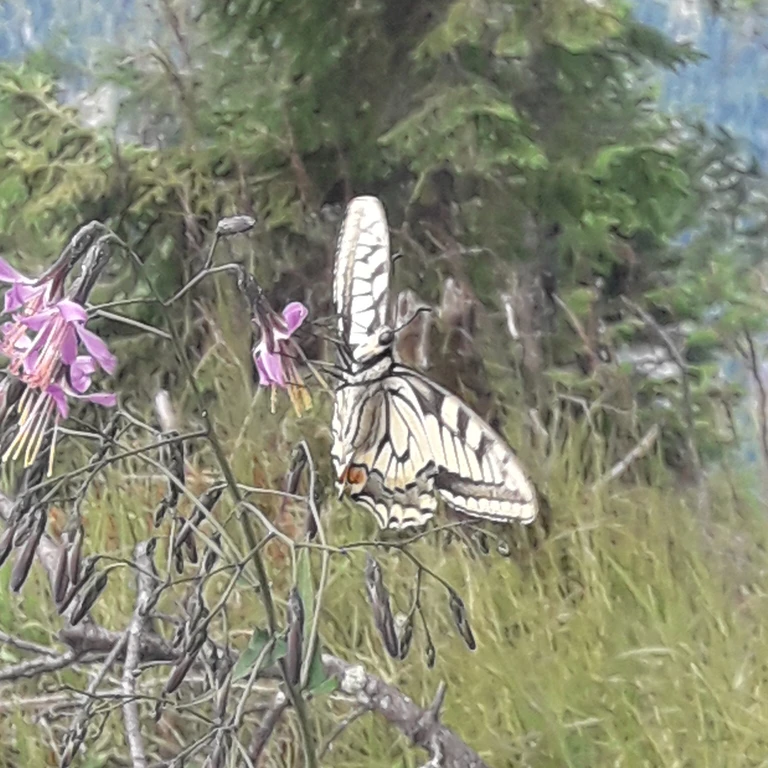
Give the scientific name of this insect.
Papilio machaon
